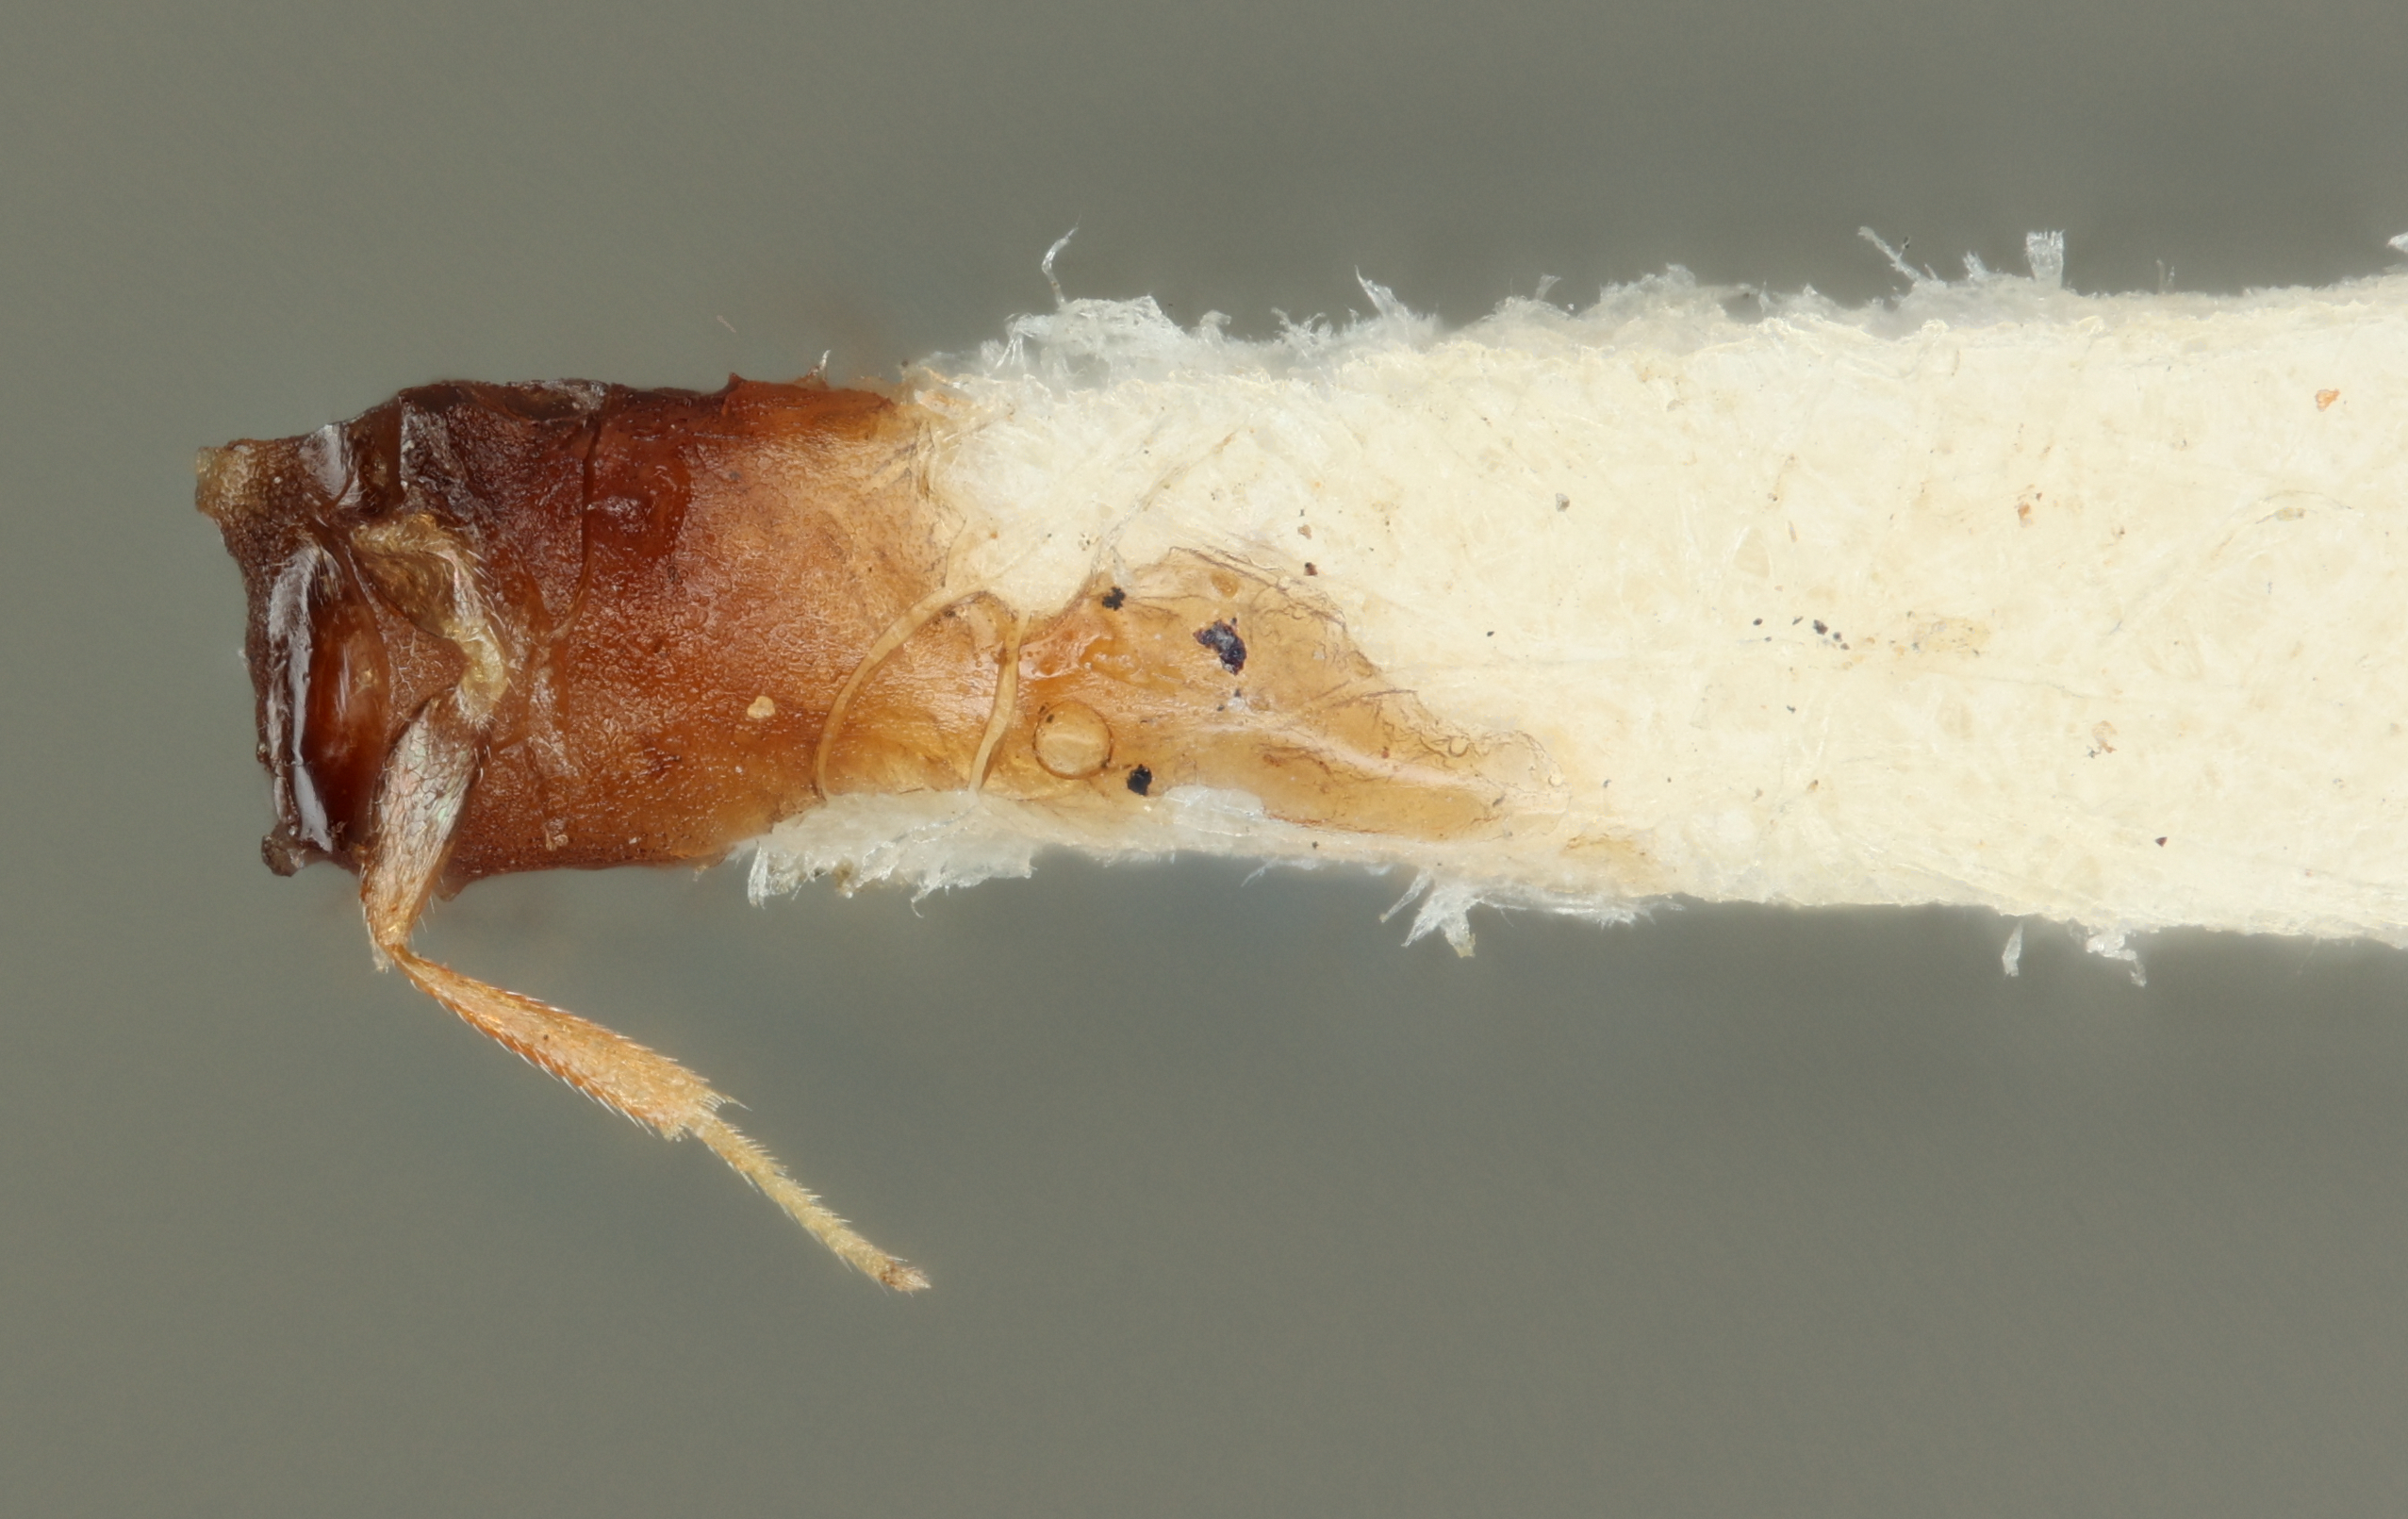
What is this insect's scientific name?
Xanthoencyrtus bridwelli
